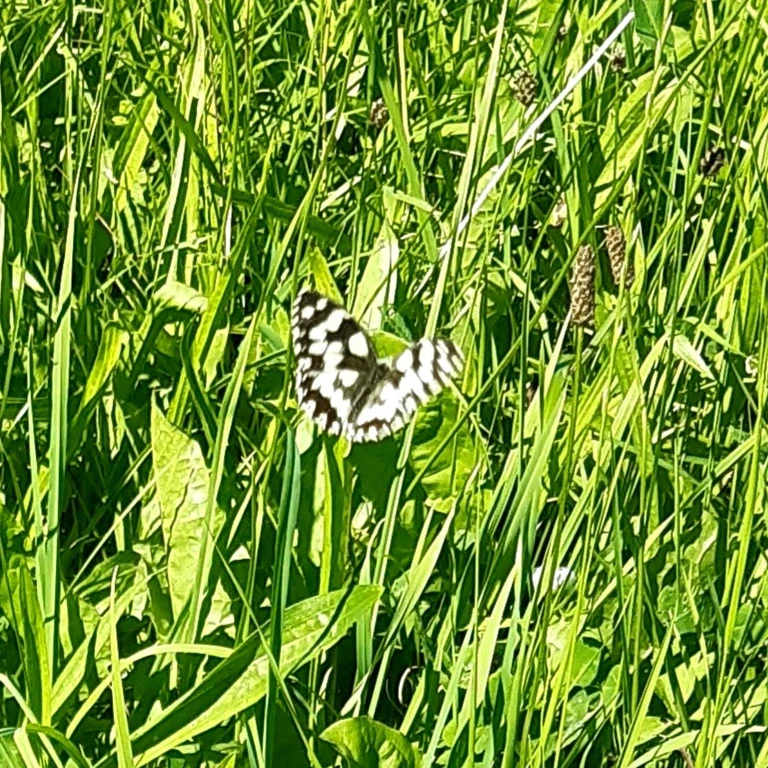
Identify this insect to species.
Melanargia galathea
